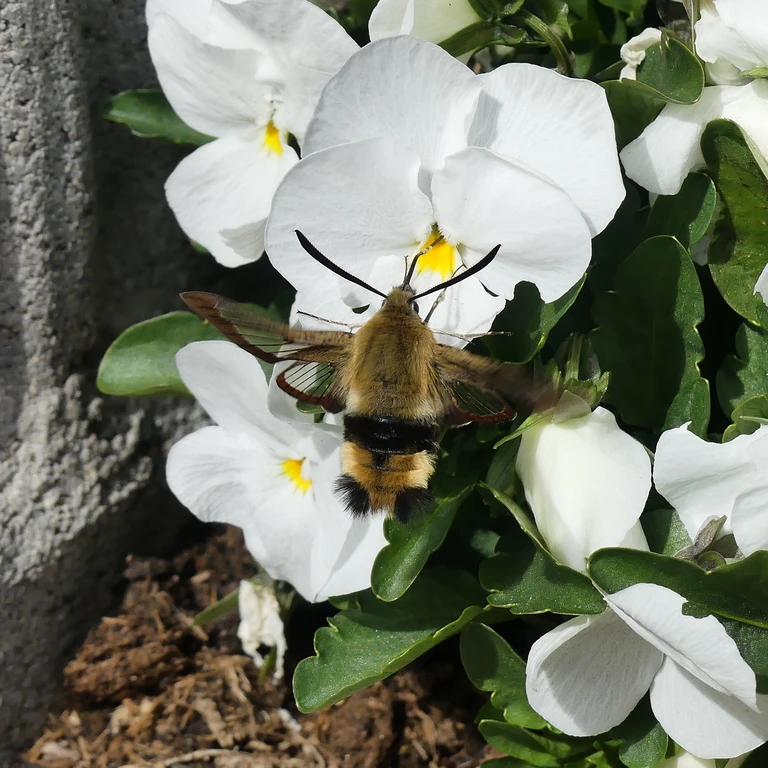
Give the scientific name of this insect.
Hemaris fuciformis
